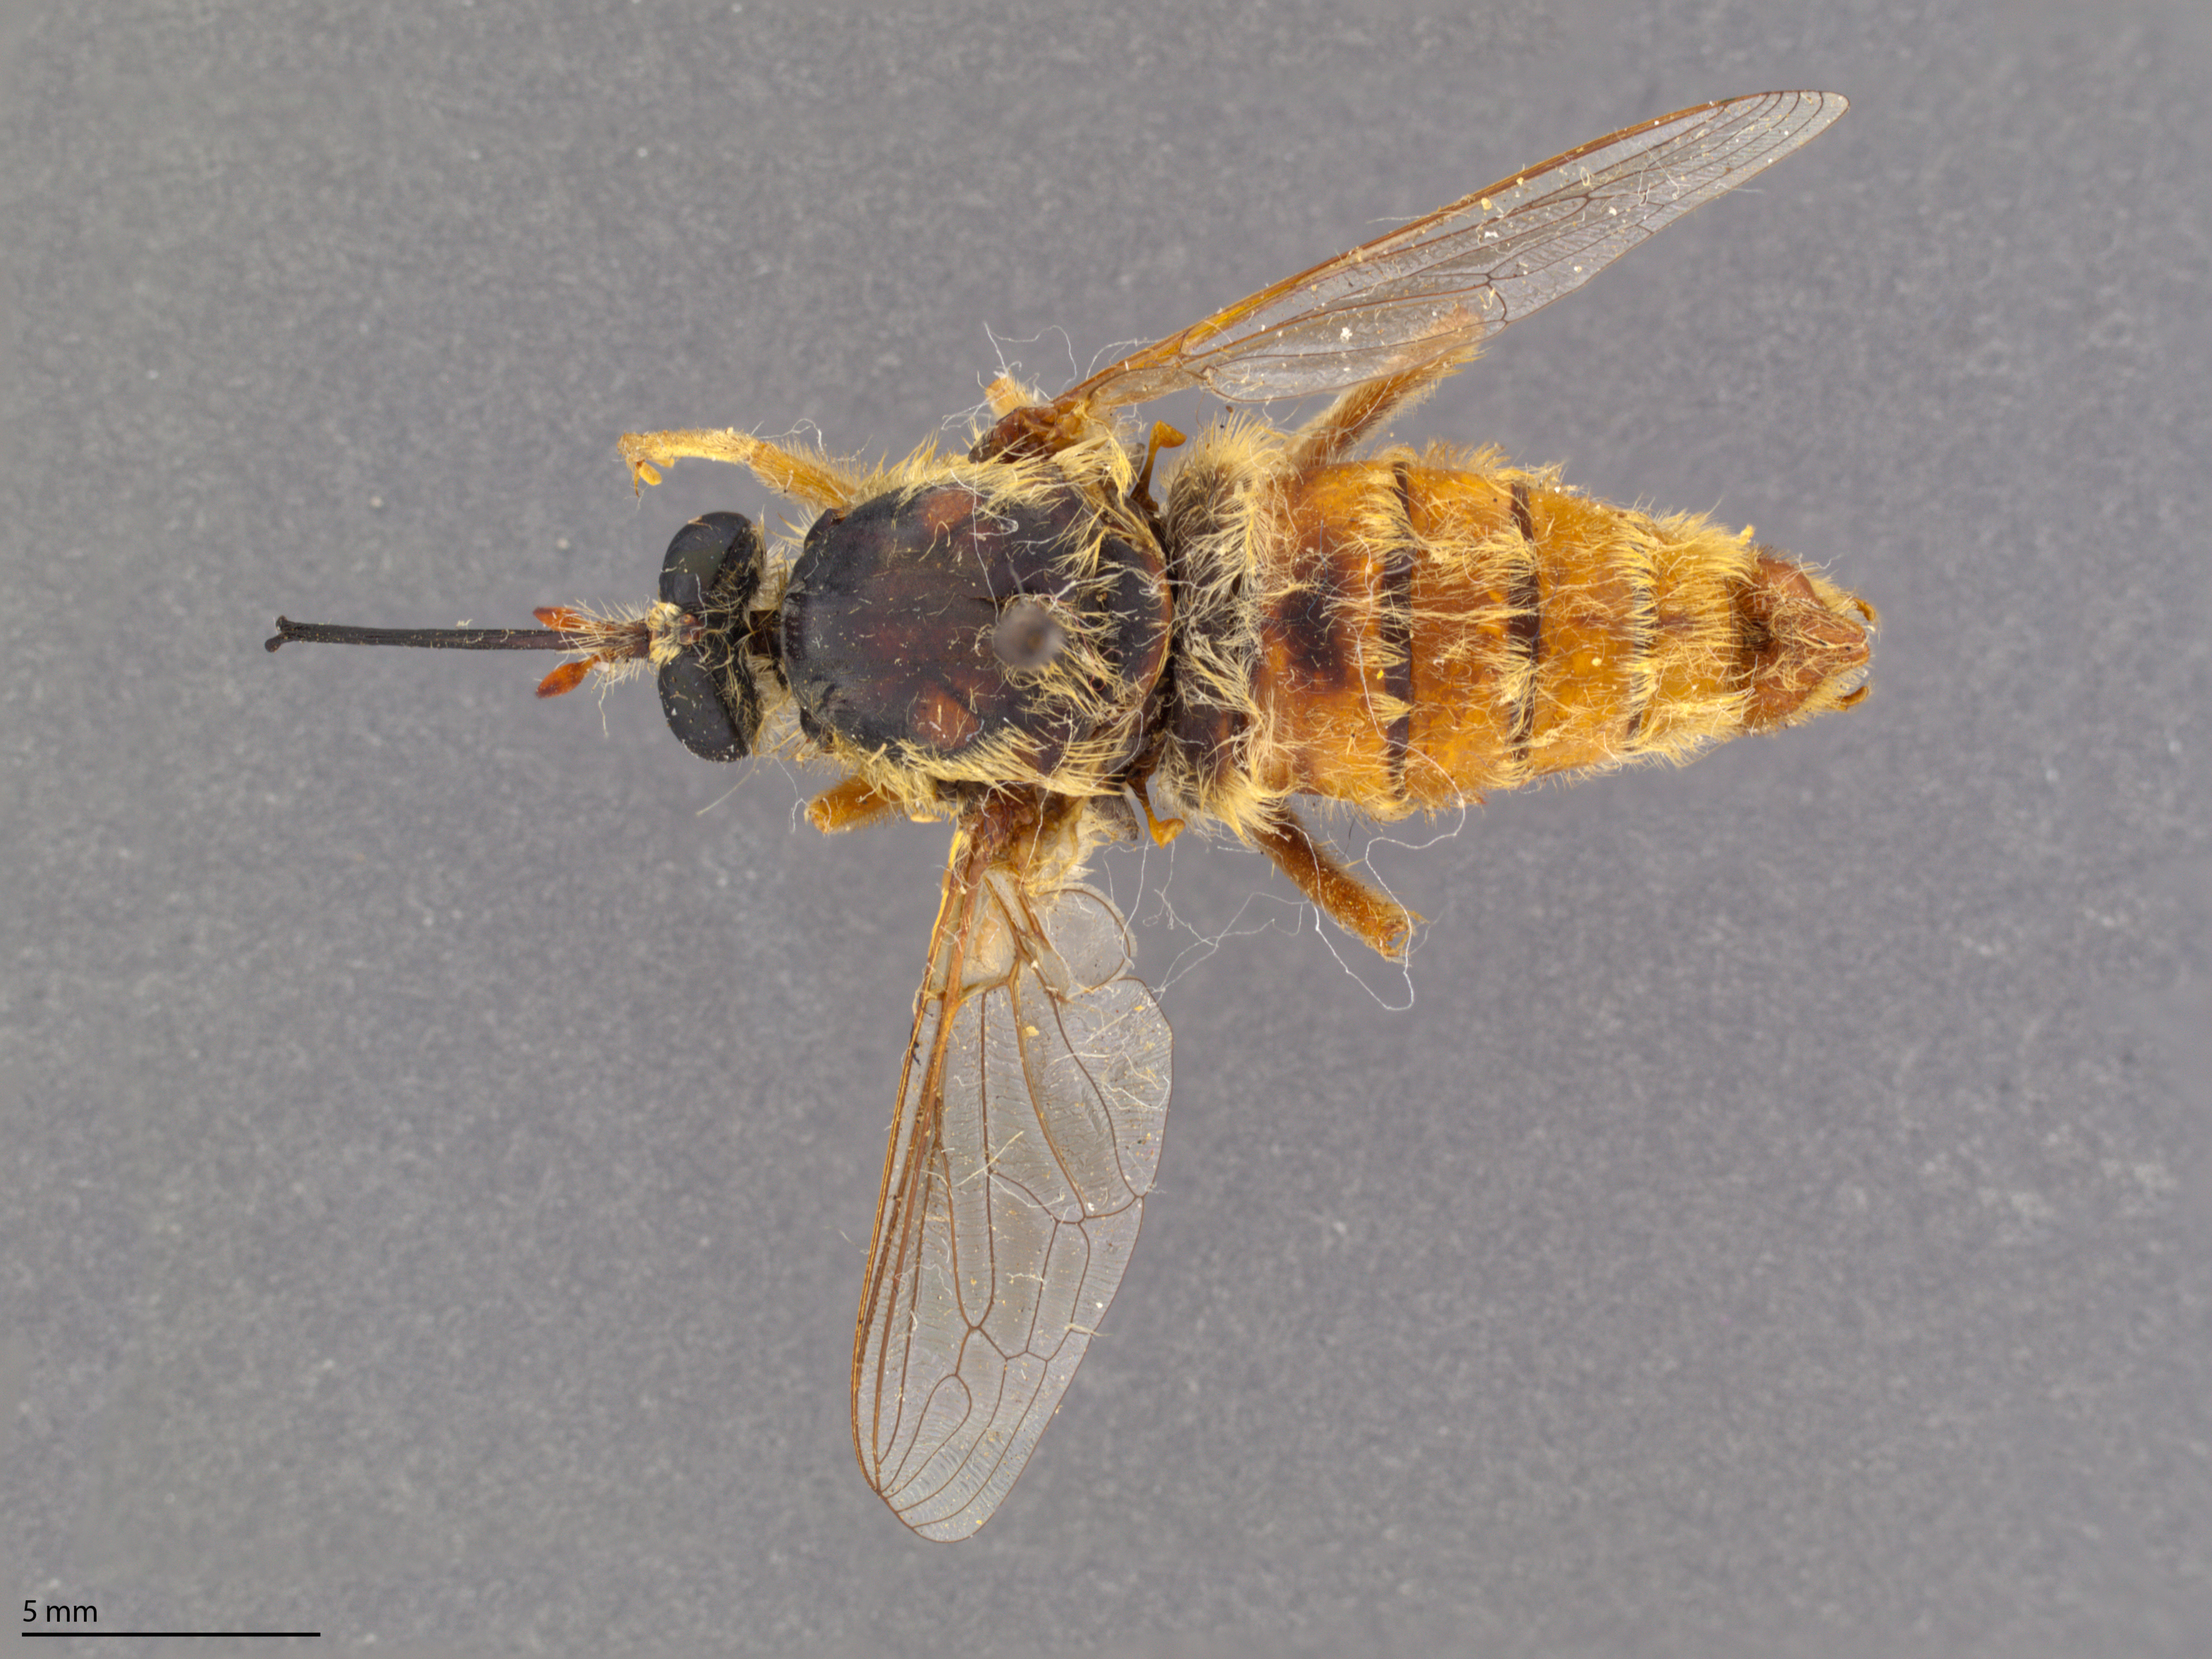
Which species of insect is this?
Rhaphiomidas painteri
